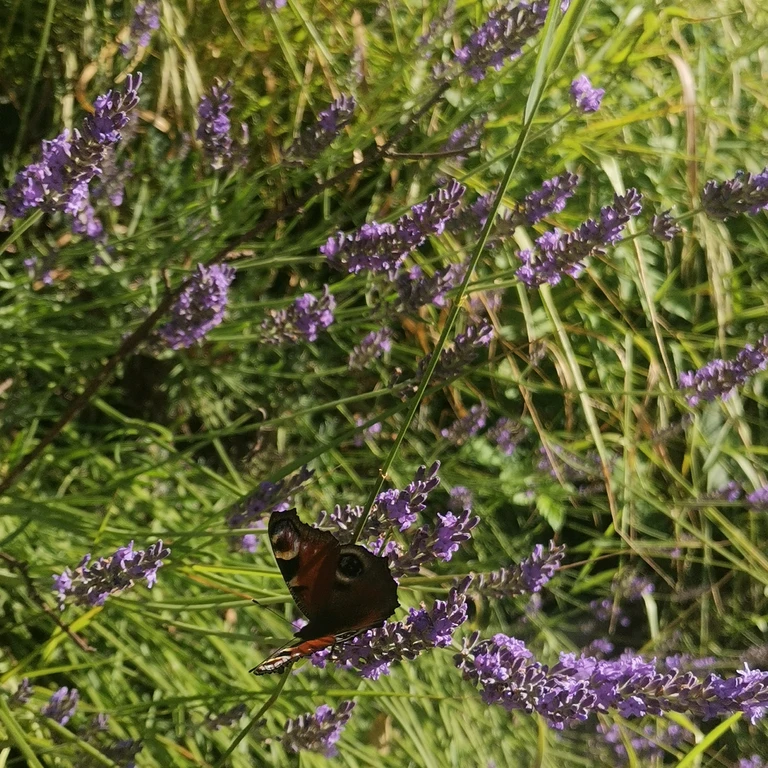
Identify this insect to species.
Aglais io
